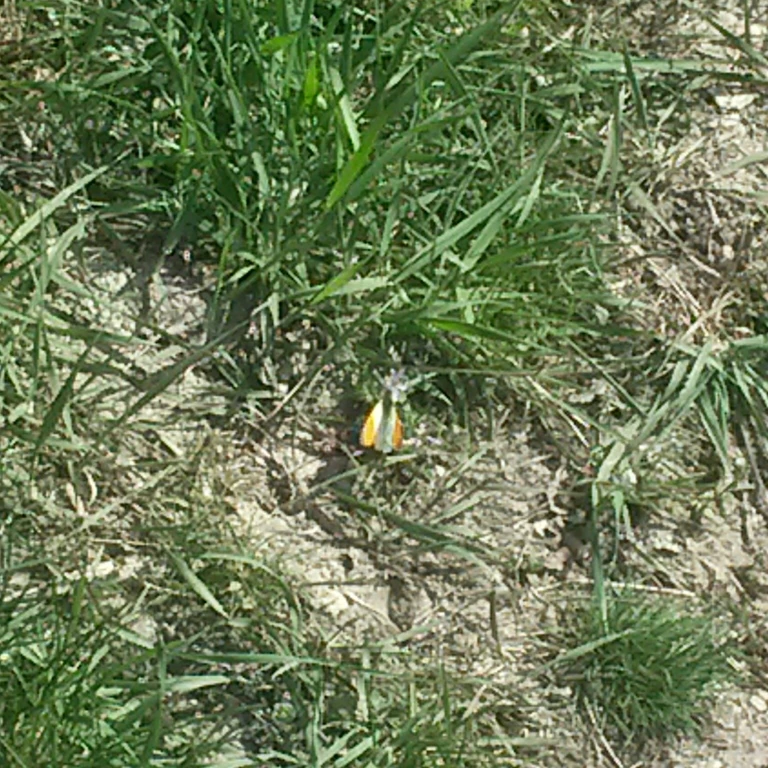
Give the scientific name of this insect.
Anthocharis cardamines
